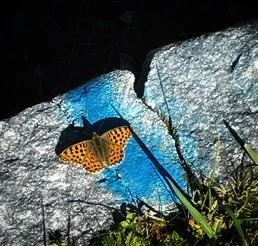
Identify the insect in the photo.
Issoria lathonia
